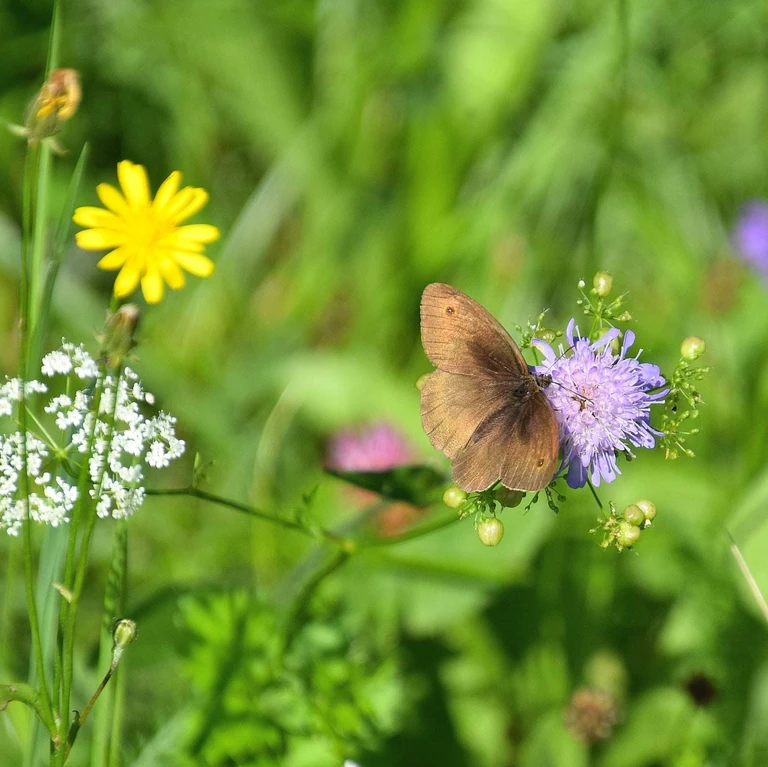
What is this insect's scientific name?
Maniola jurtina
